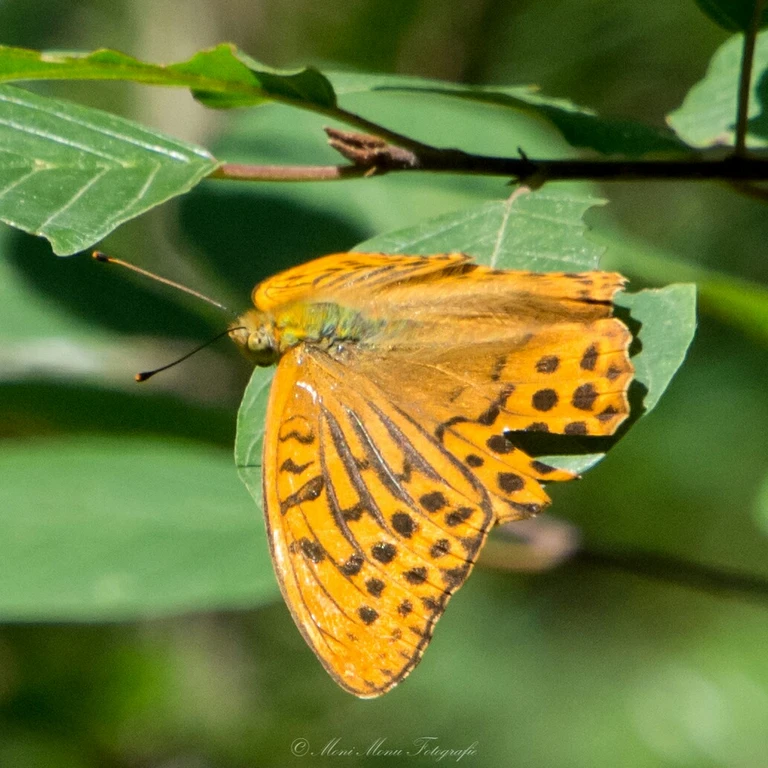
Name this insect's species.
Argynnis paphia
